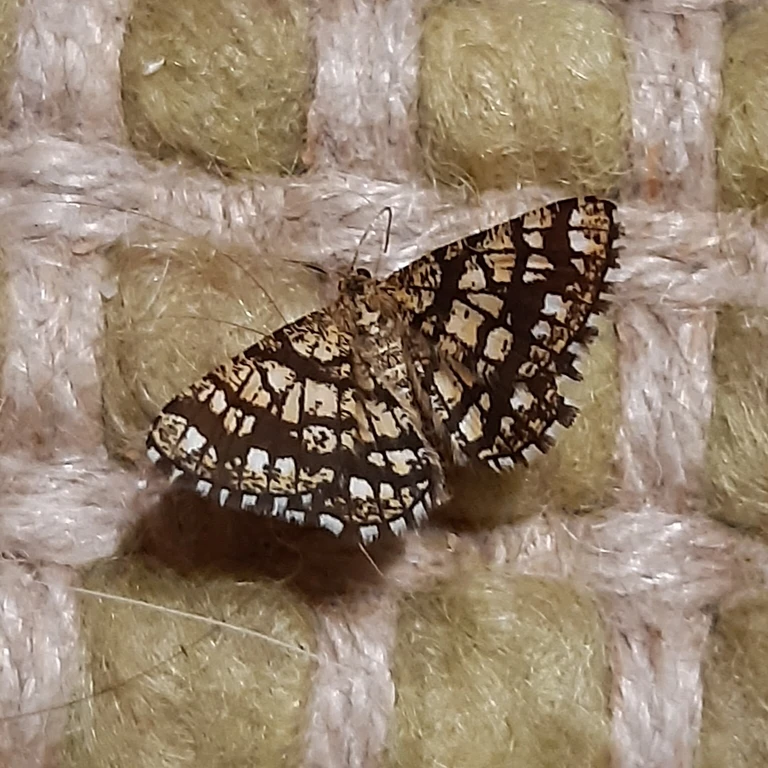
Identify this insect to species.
Chiasmia clathrata
